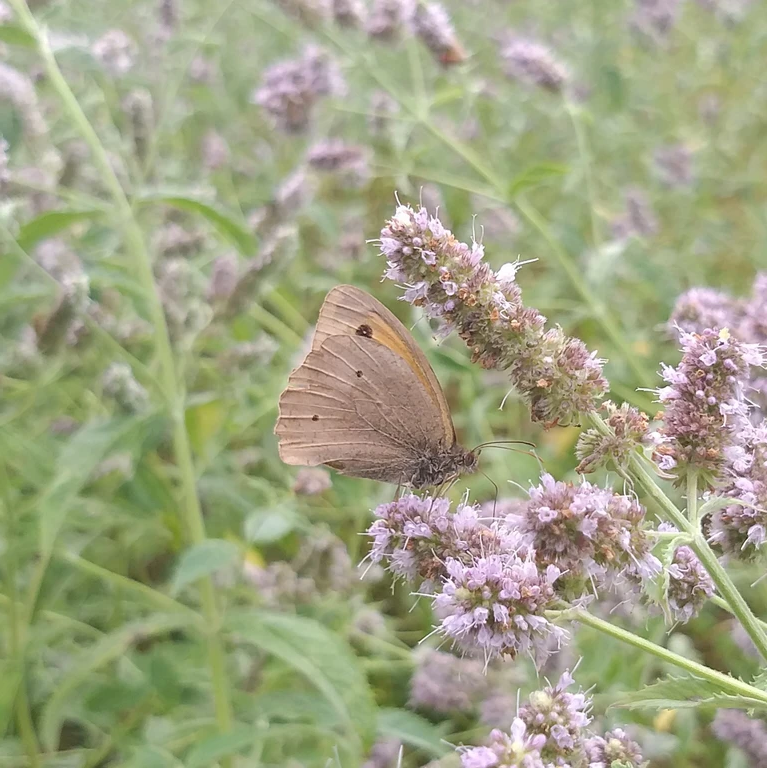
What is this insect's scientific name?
Maniola jurtina
